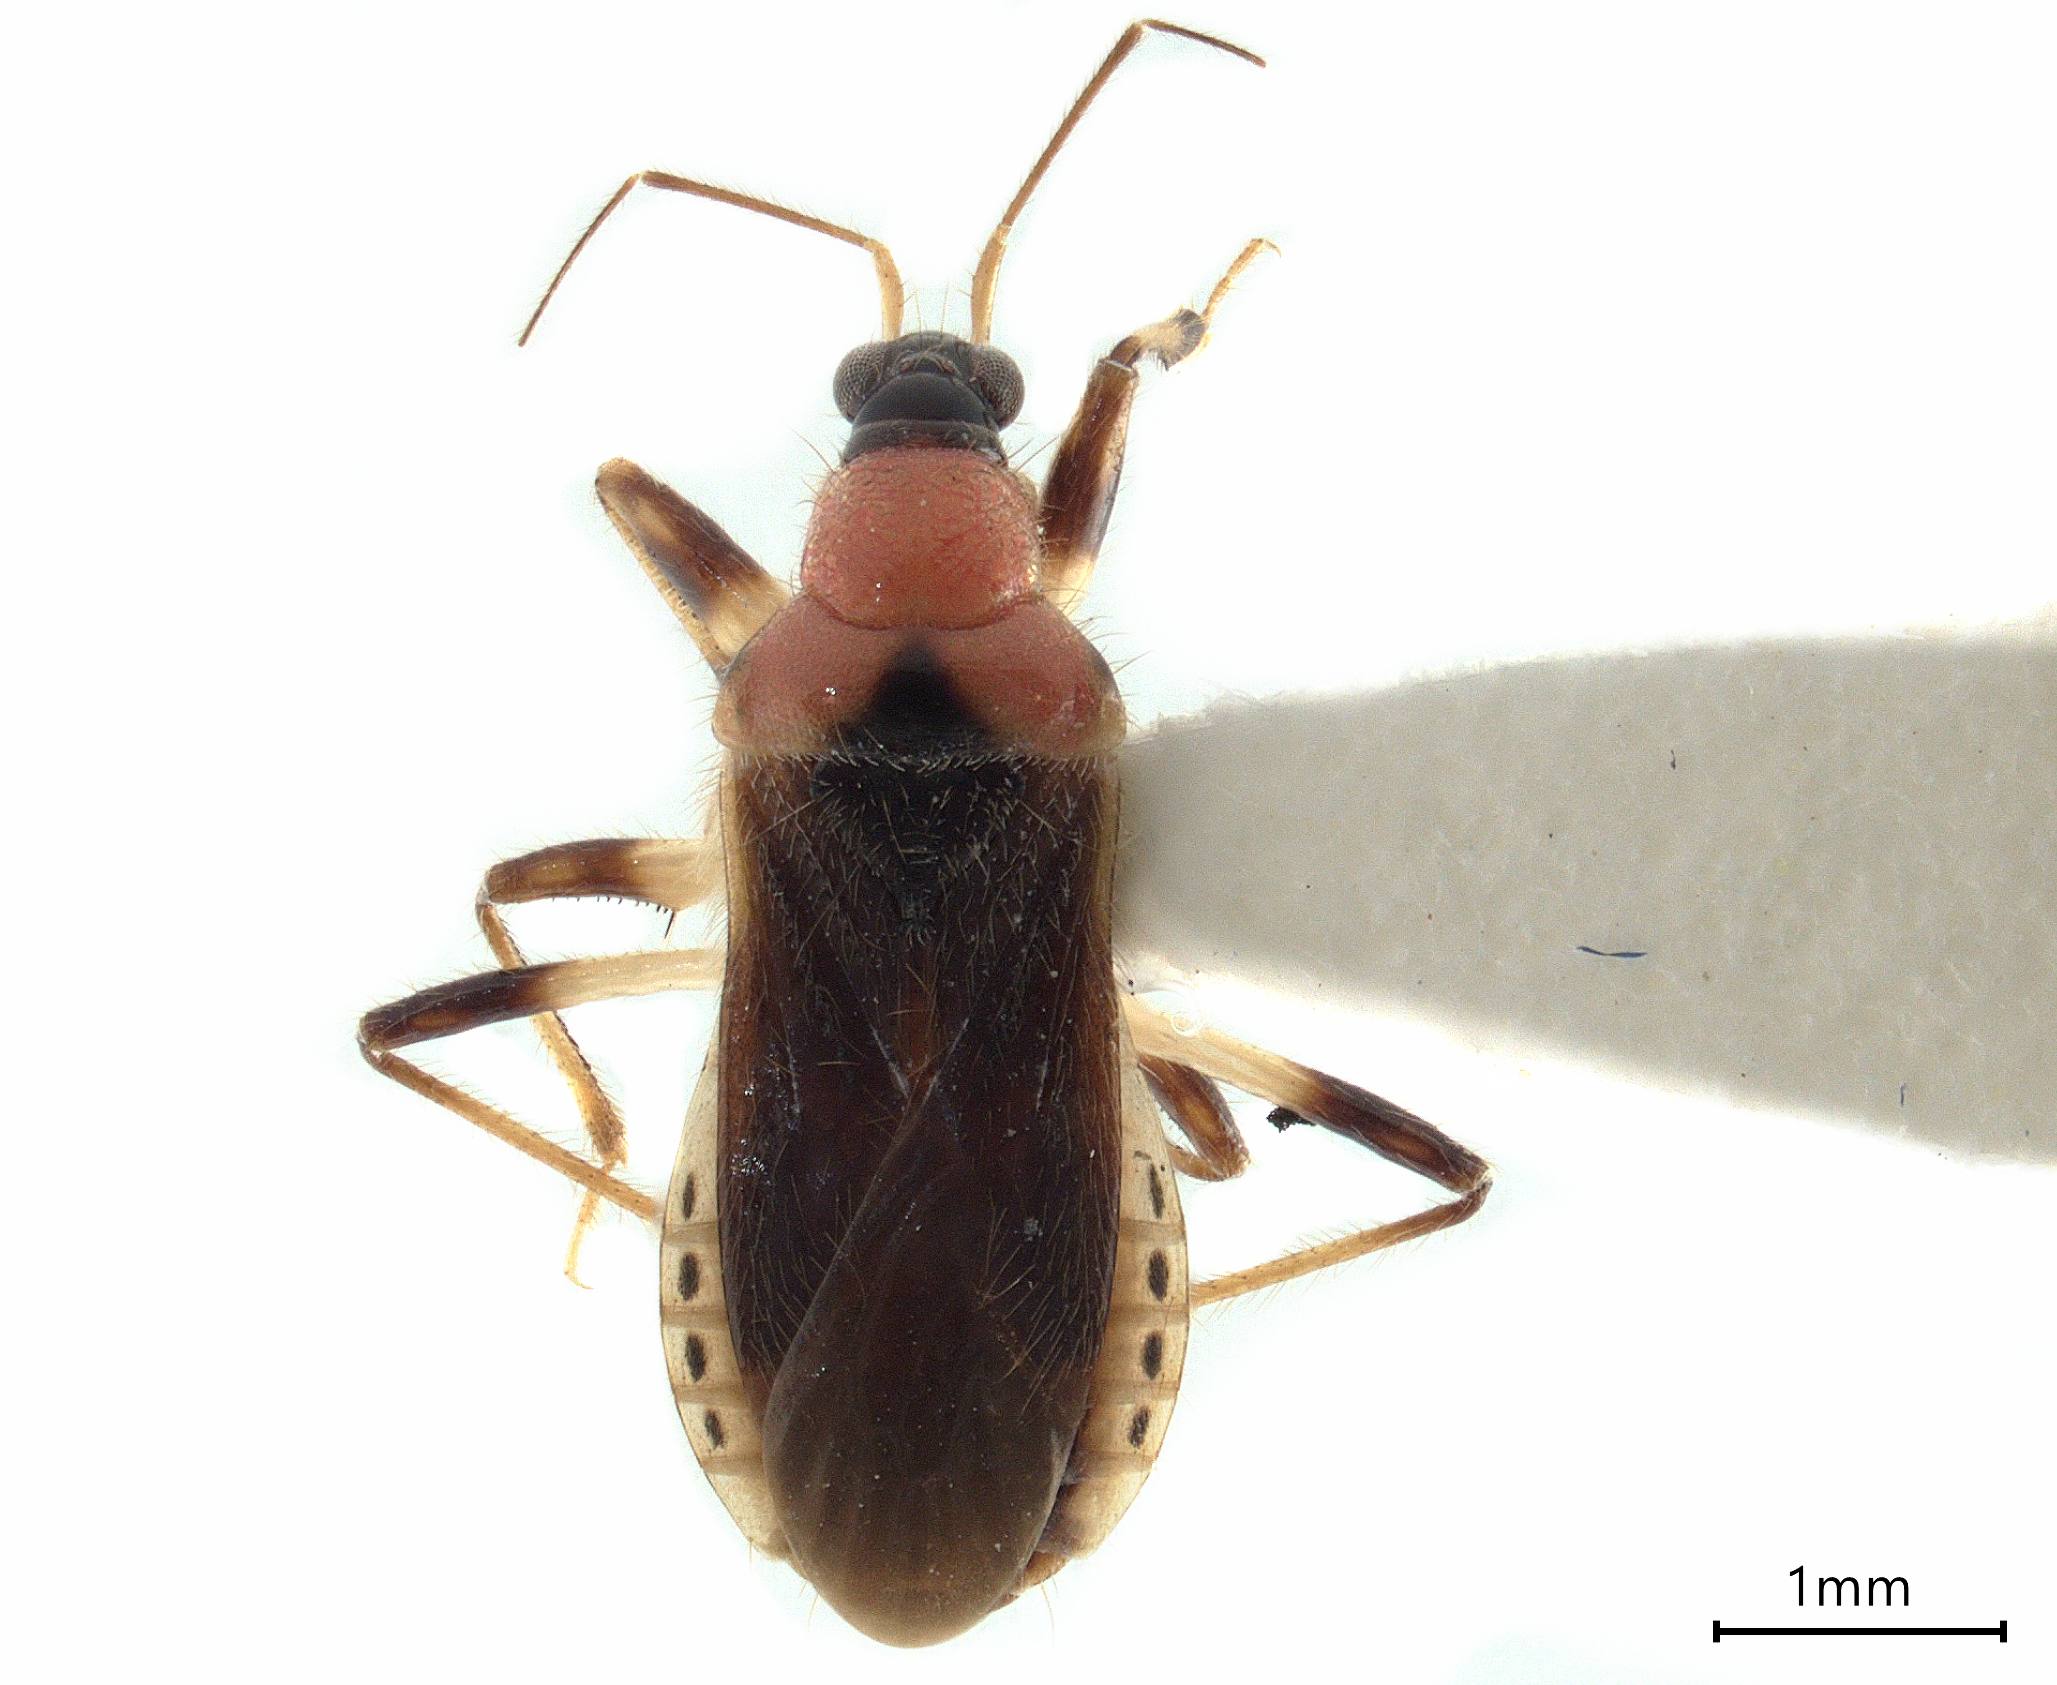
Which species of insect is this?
Alloeorhynchus trimacula
